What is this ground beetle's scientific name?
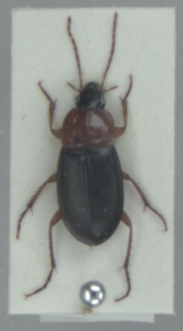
Calathus melanocephalus
